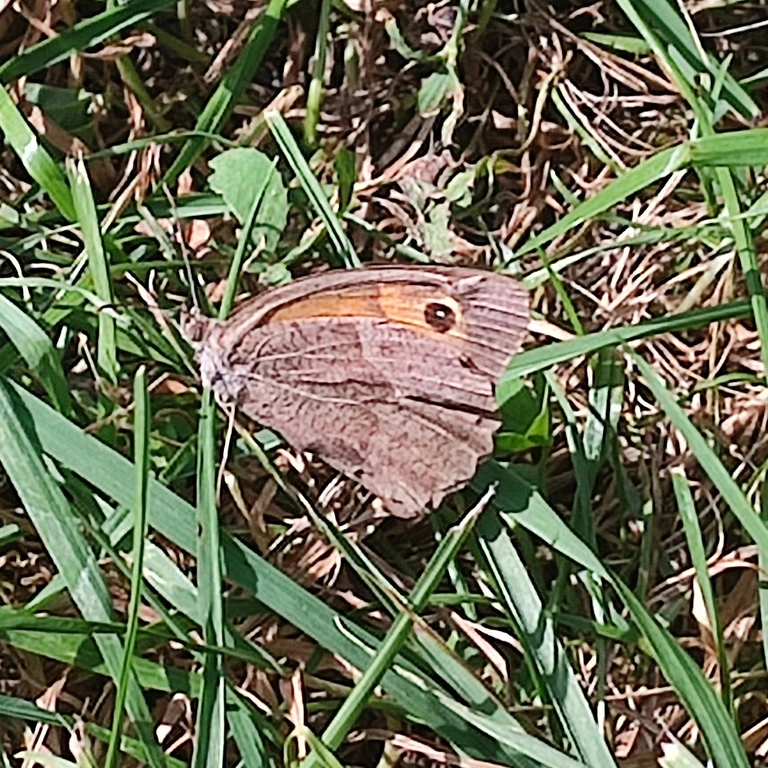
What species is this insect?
Maniola jurtina
